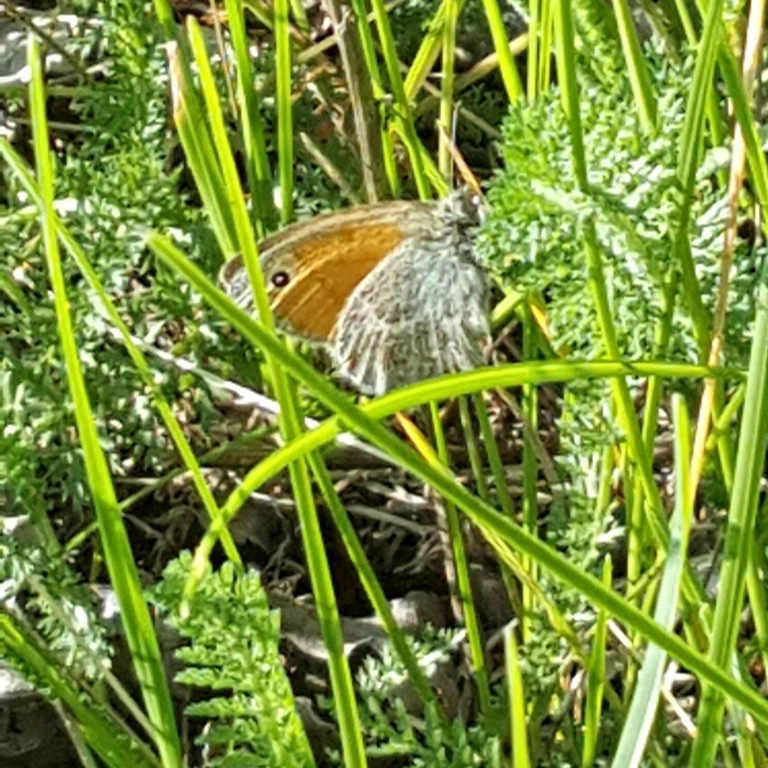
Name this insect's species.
Coenonympha pamphilus
